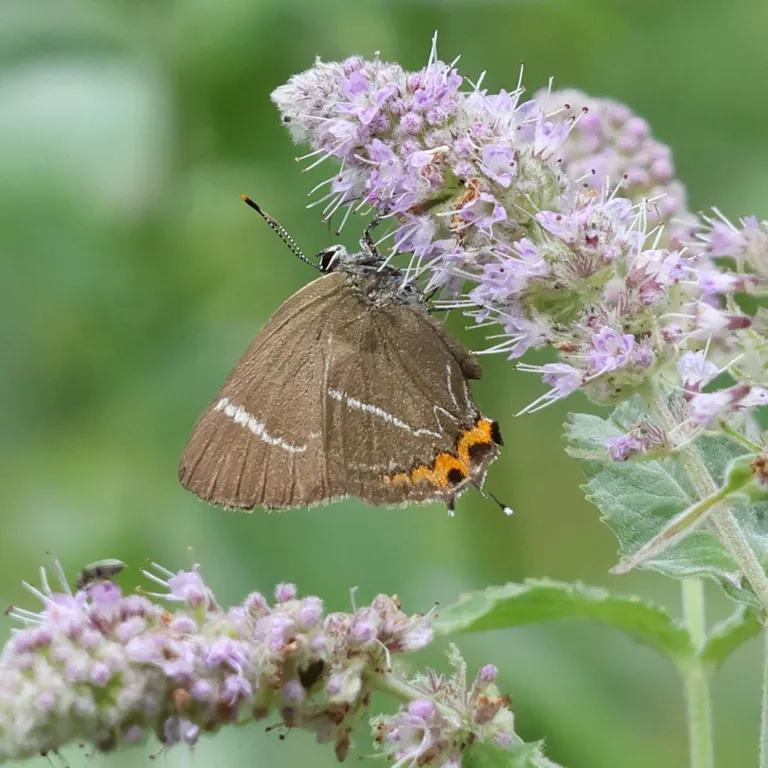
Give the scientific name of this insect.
Satyrium w-album
